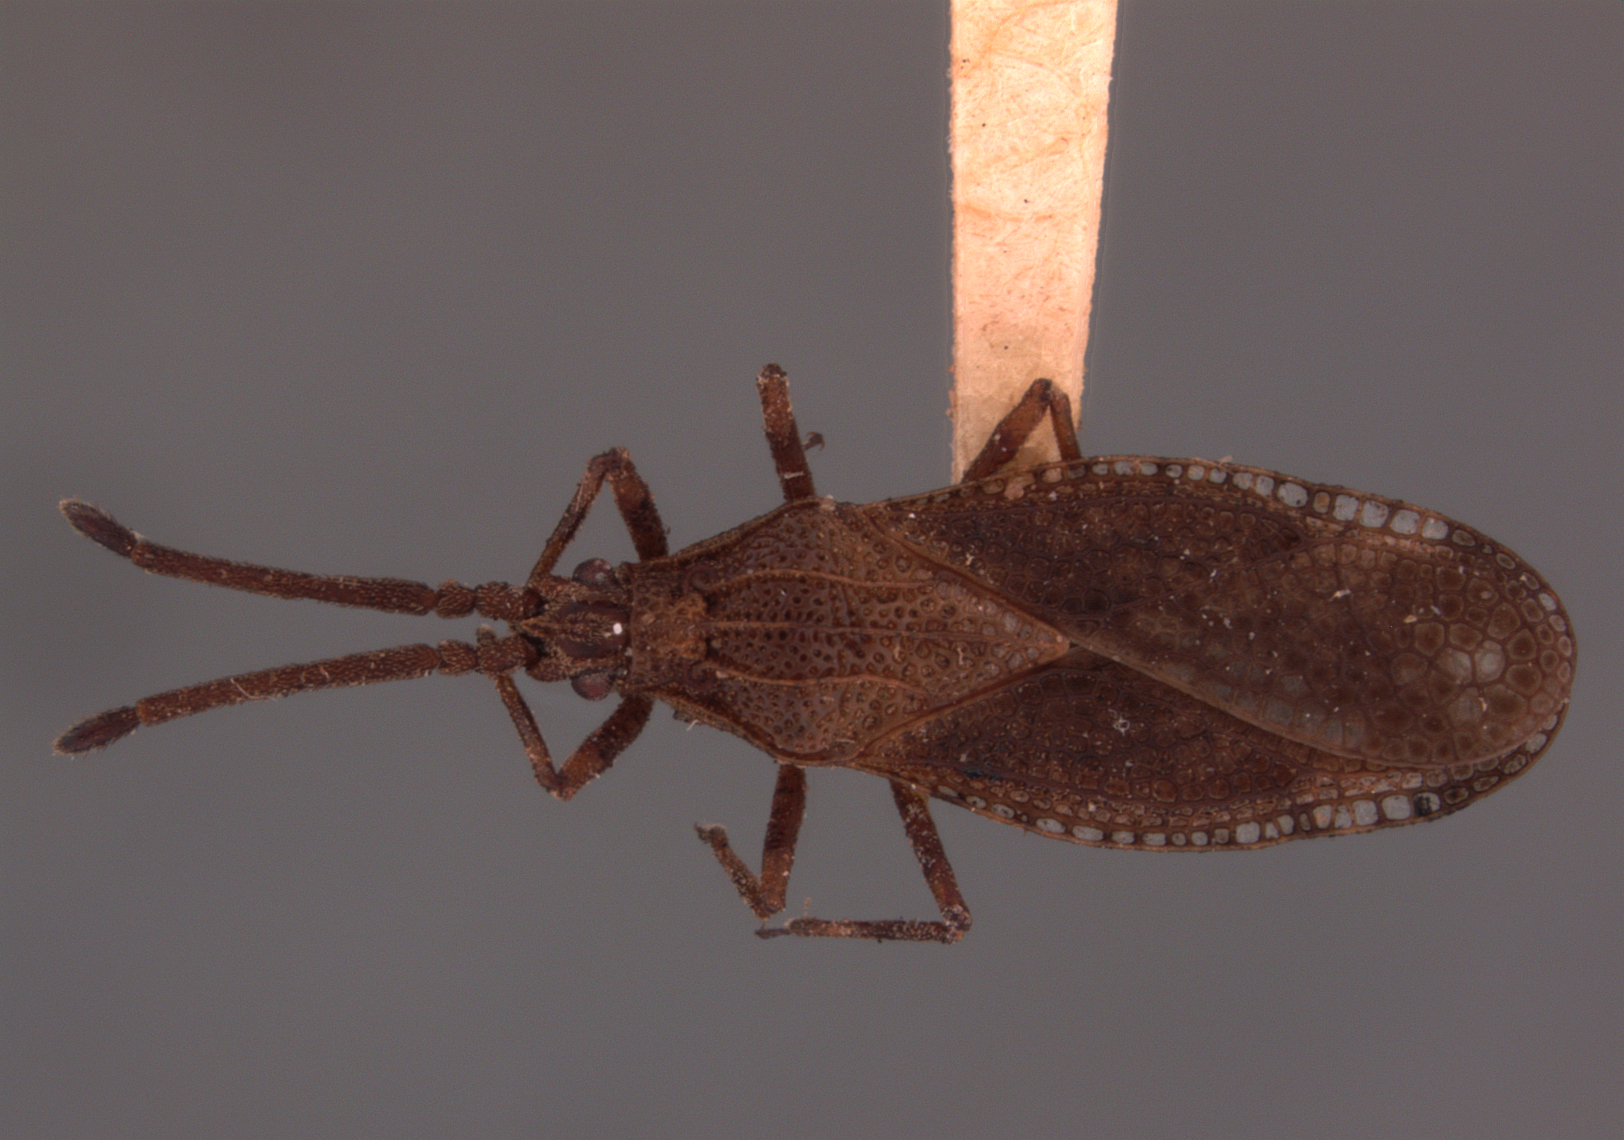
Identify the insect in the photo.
Teleonemia barberi
